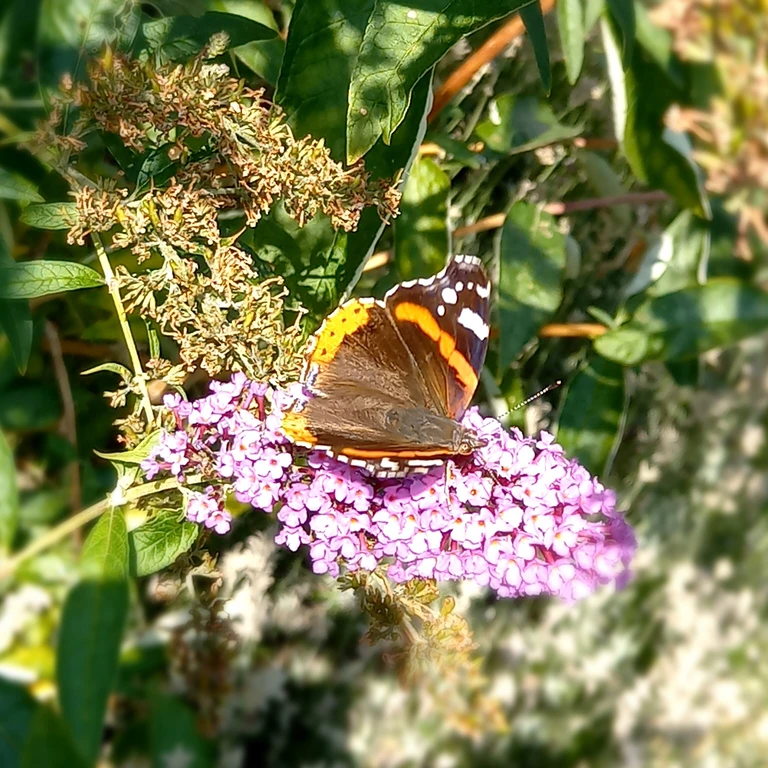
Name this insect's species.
Vanessa atalanta
